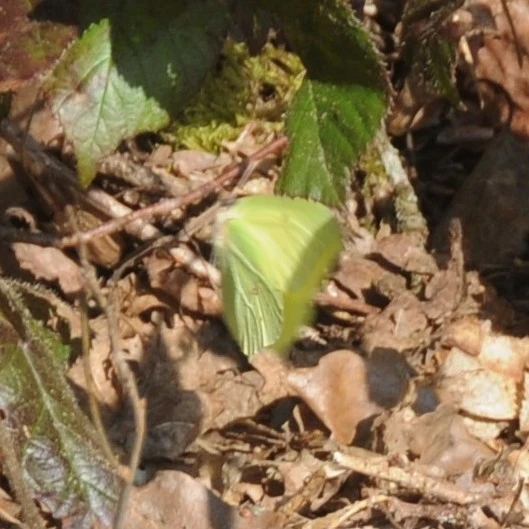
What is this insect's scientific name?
Gonepteryx rhamni
